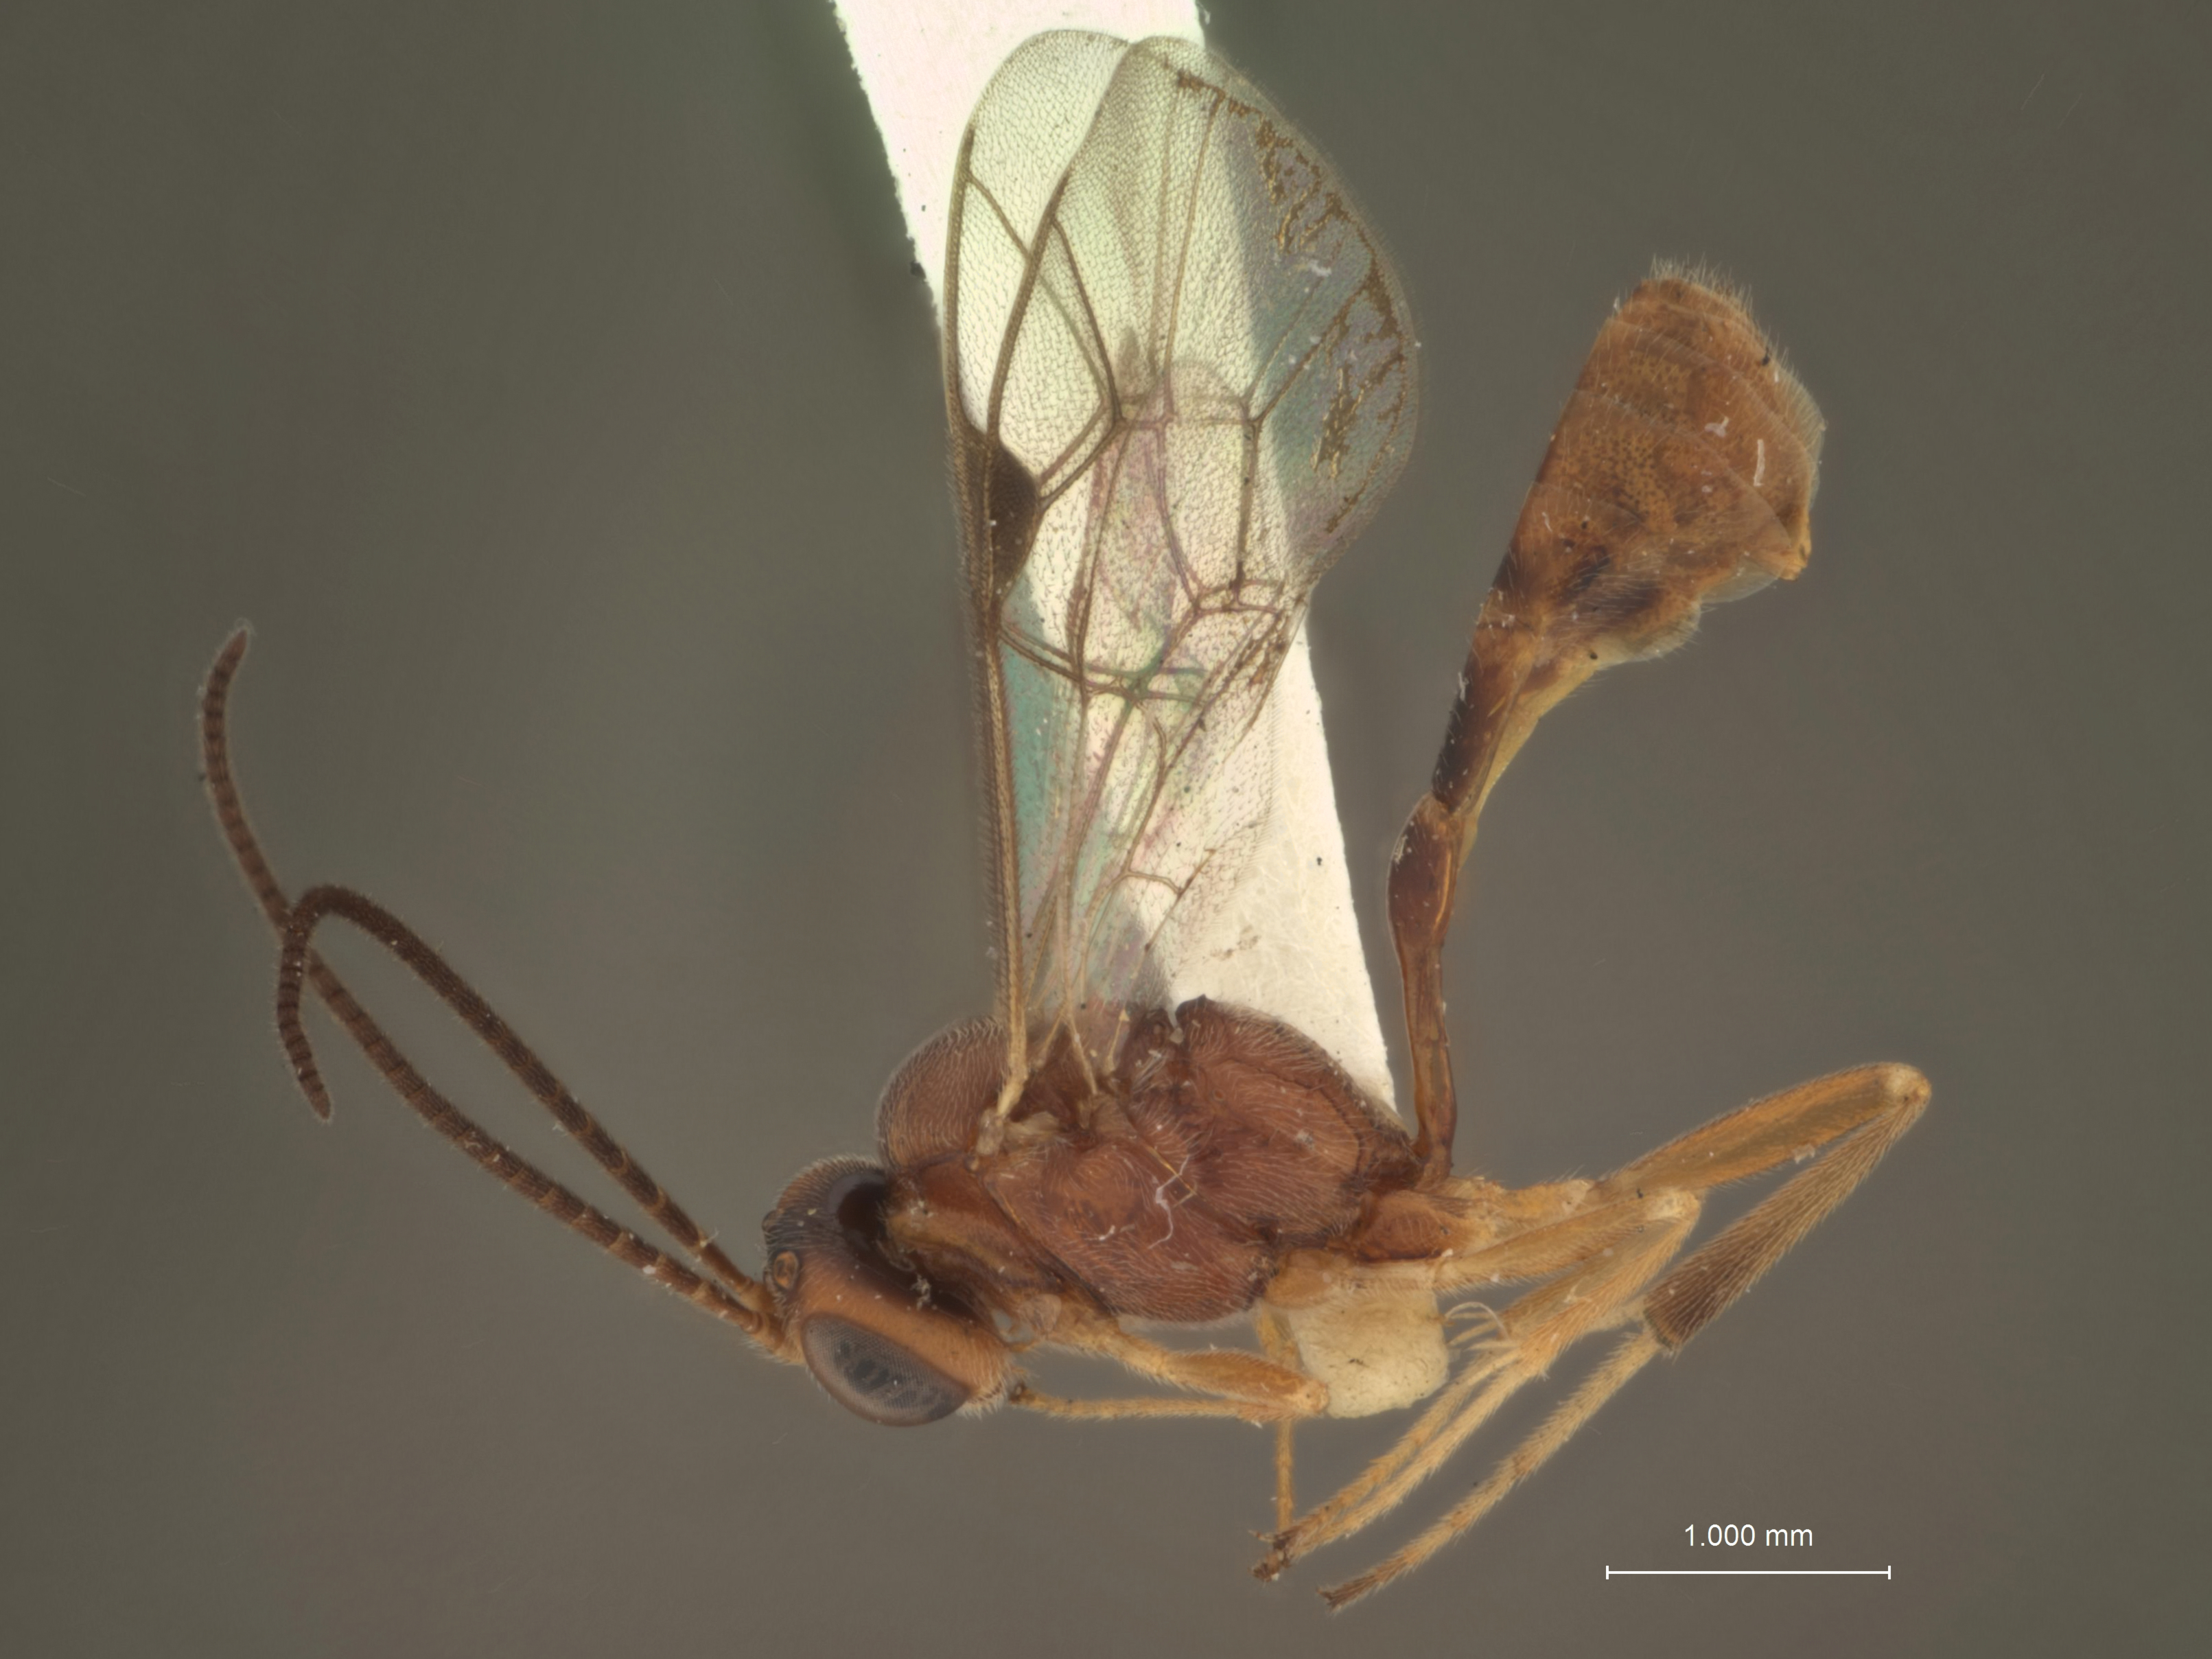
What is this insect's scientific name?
Cremastus obesus
